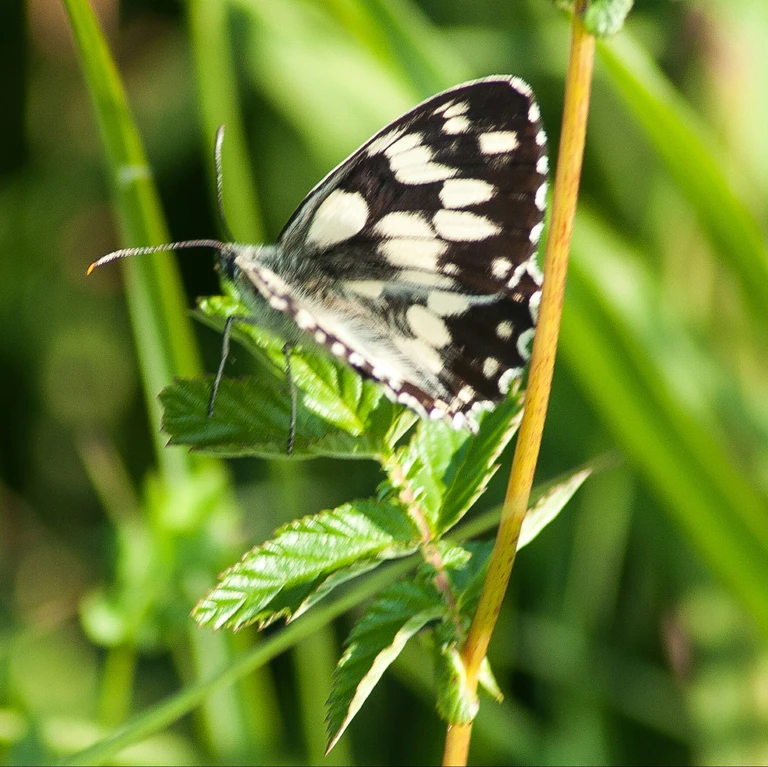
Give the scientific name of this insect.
Melanargia galathea
